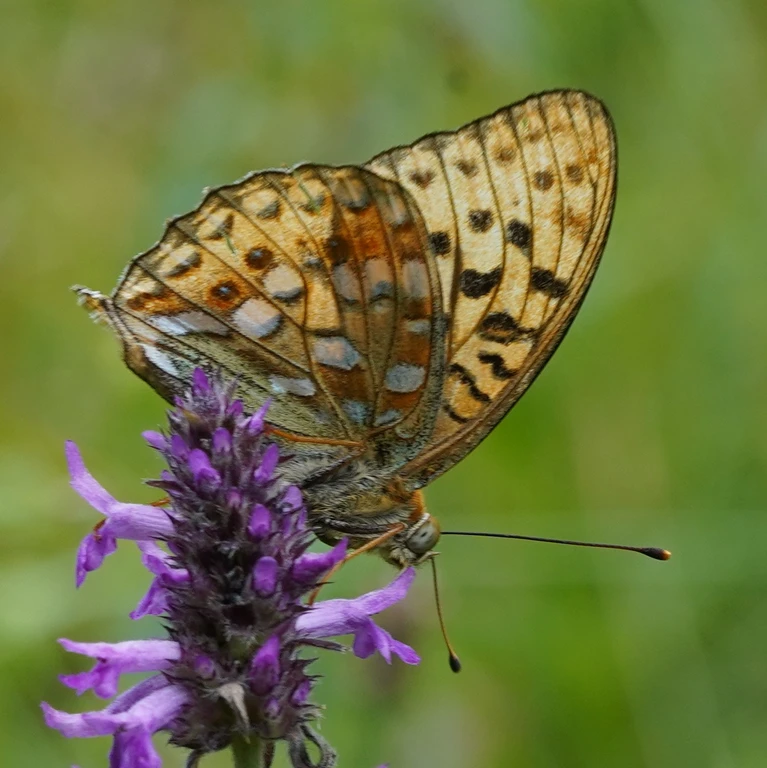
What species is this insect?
Fabriciana adippe
